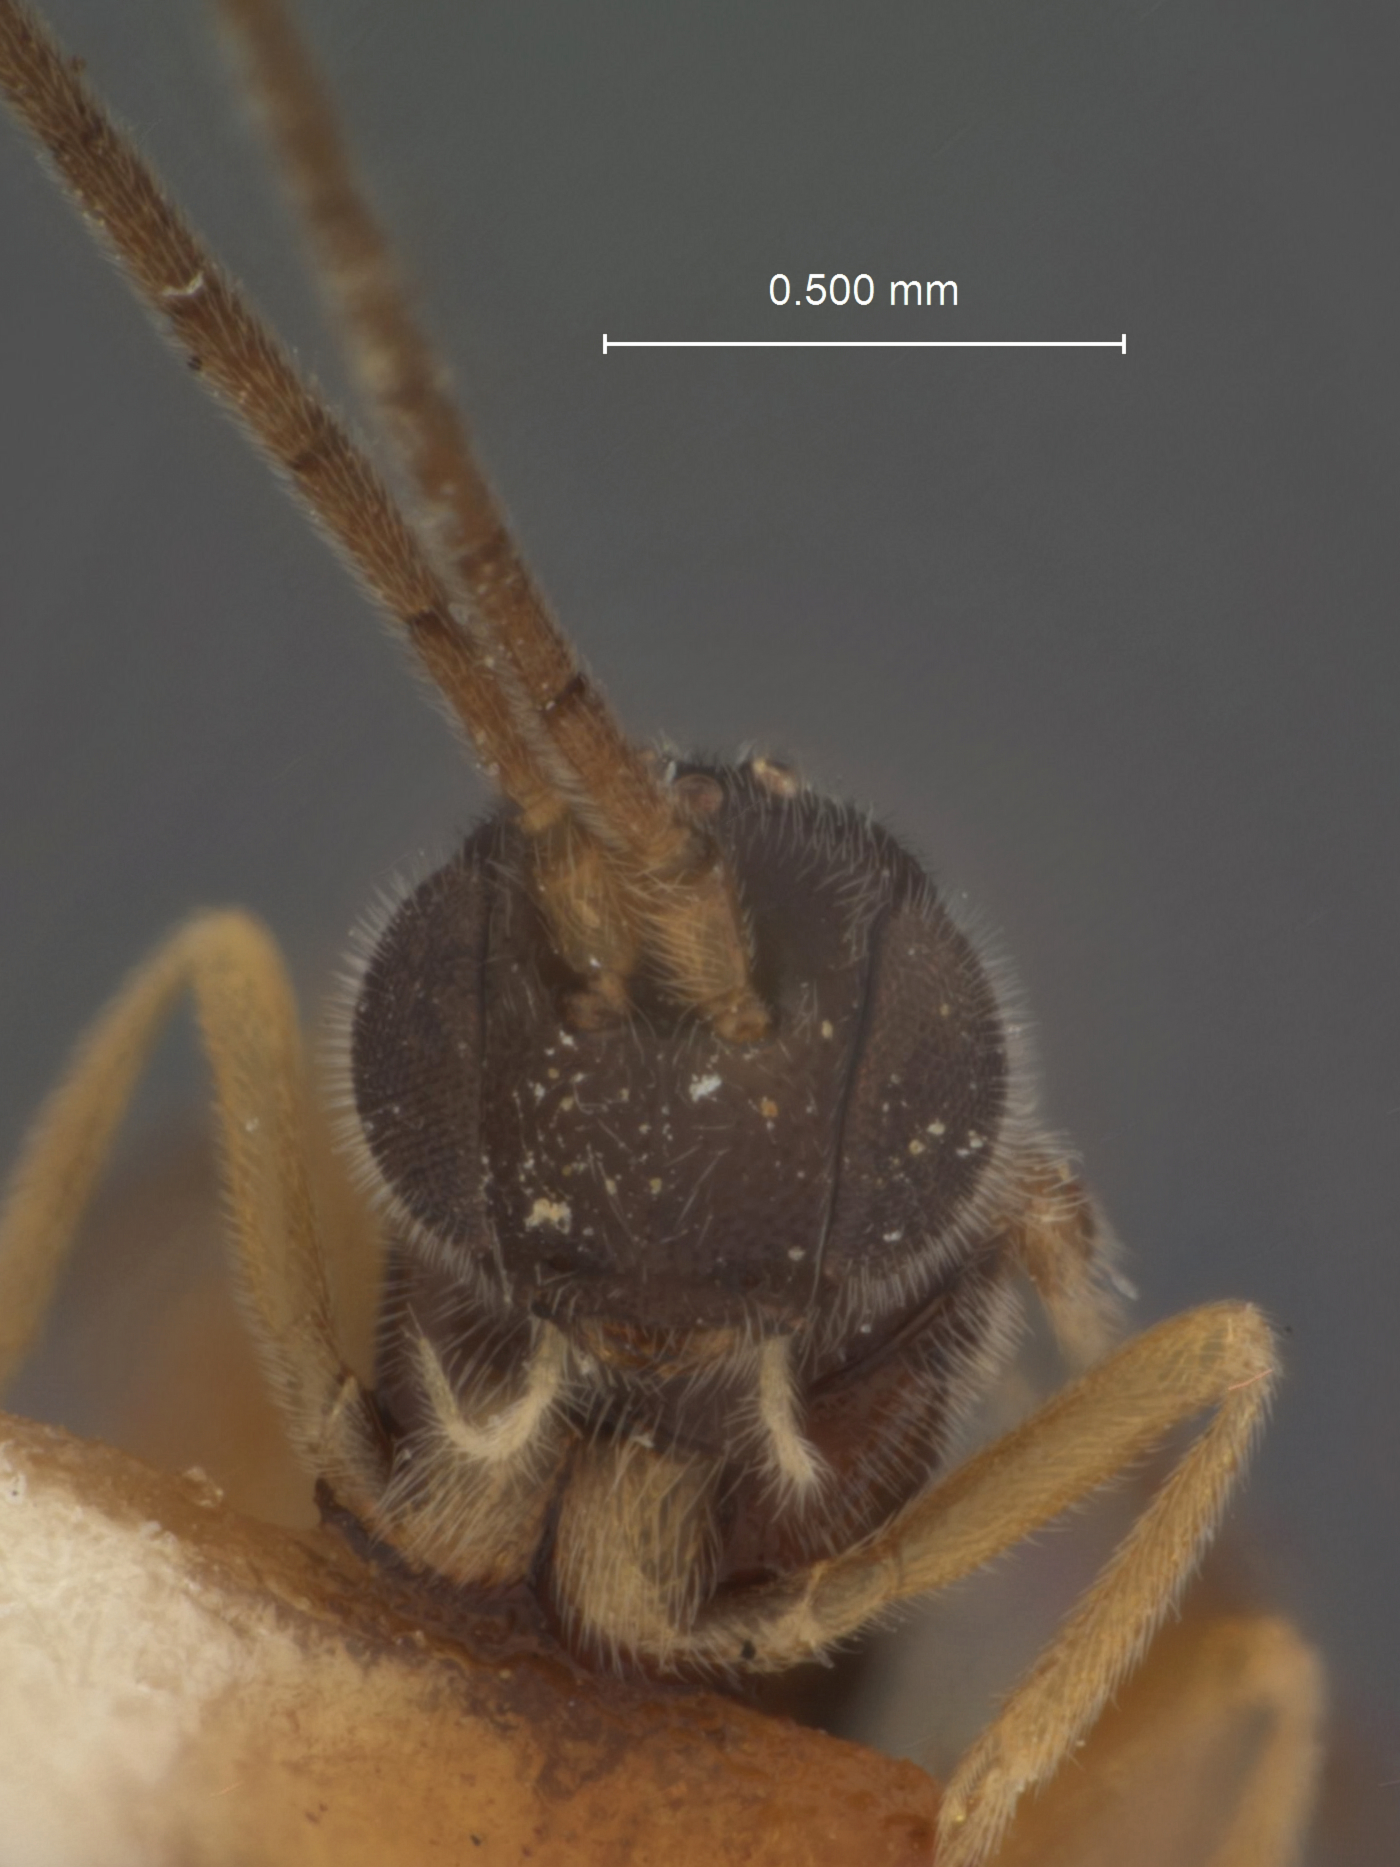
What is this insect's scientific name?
Apanteles inops
